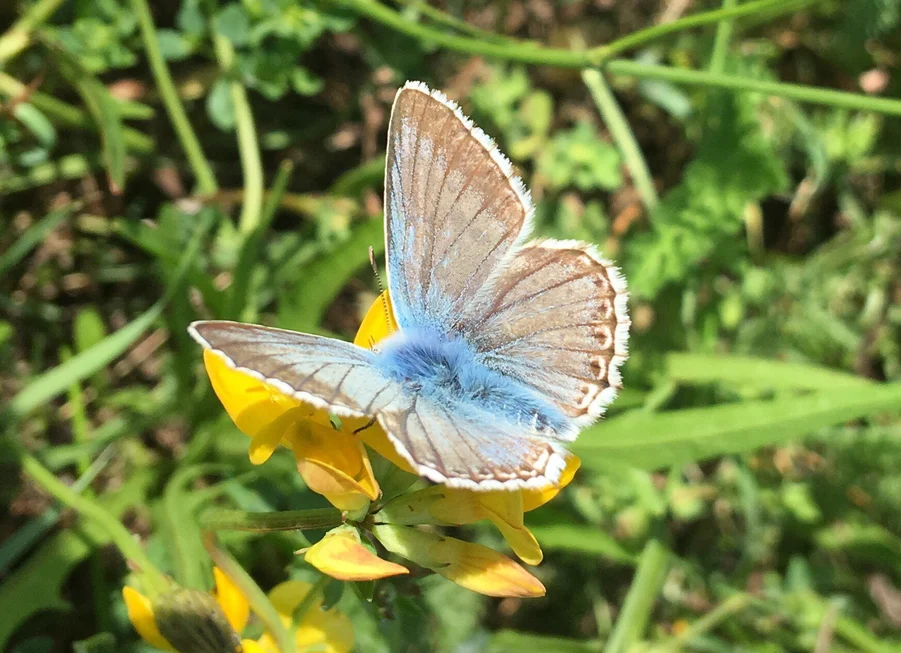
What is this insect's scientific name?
Lysandra coridon
